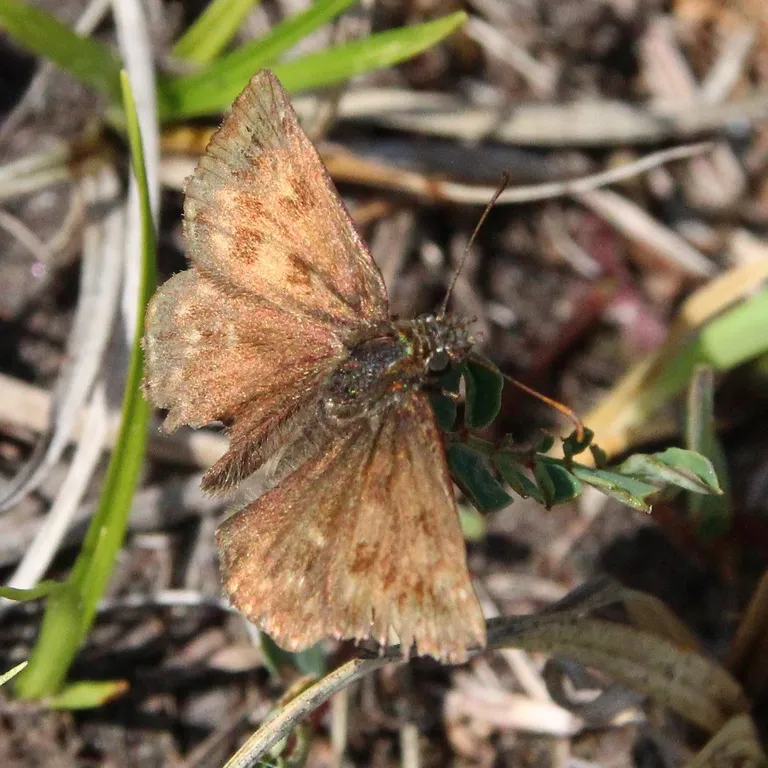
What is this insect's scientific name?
Erynnis tages
